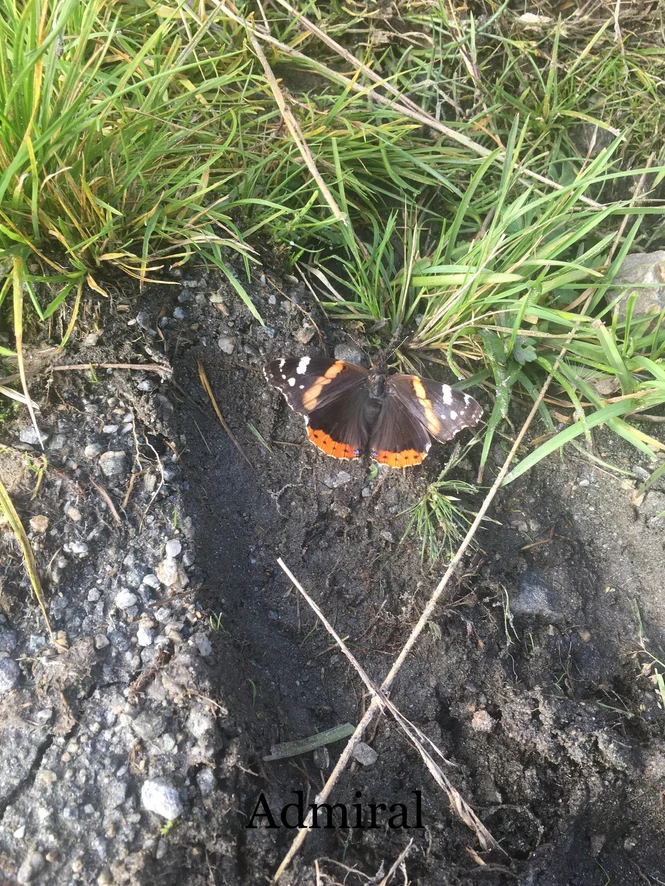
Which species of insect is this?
Vanessa atalanta
